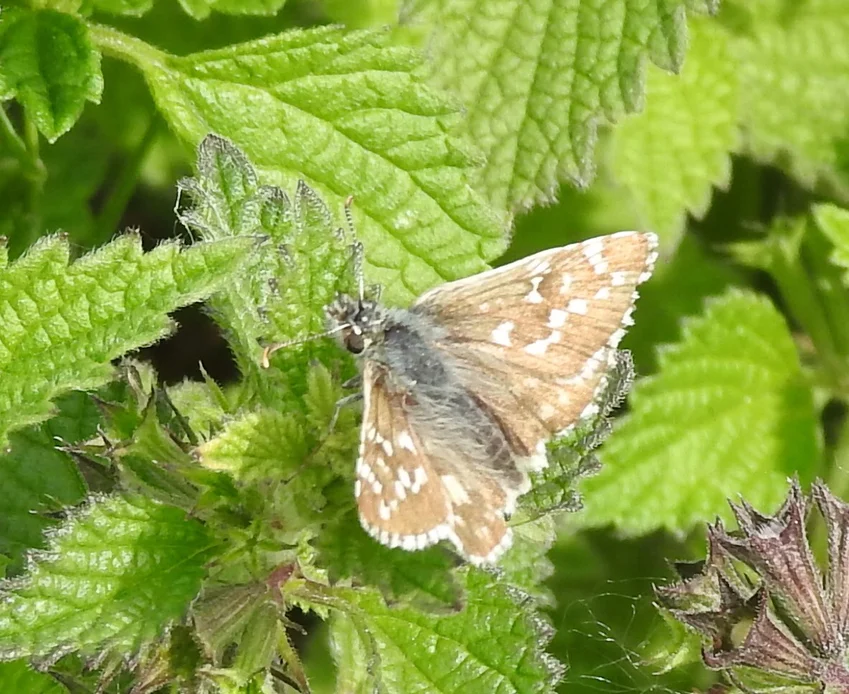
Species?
Pyrgus armoricanus
